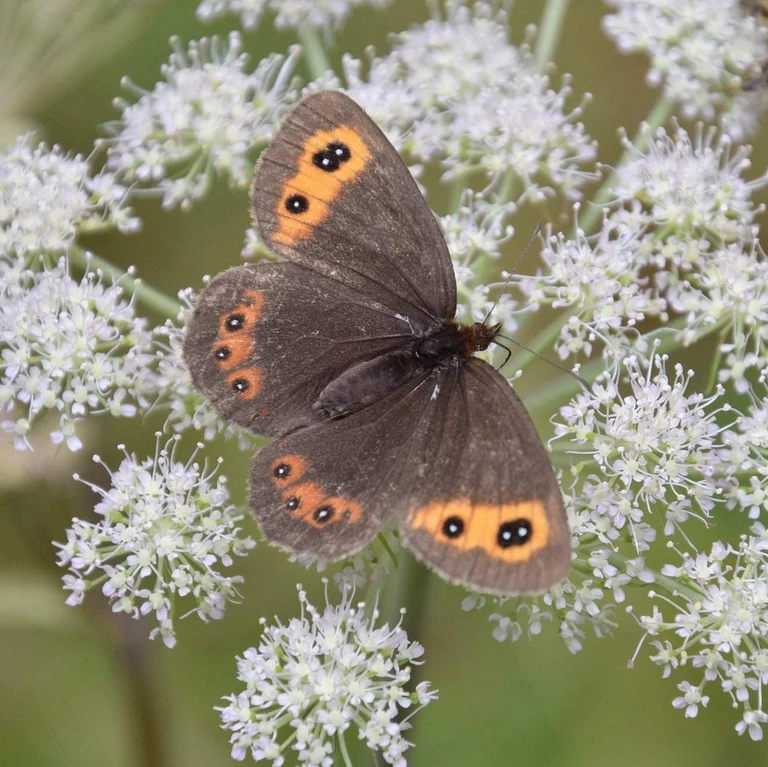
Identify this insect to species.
Erebia aethiops
